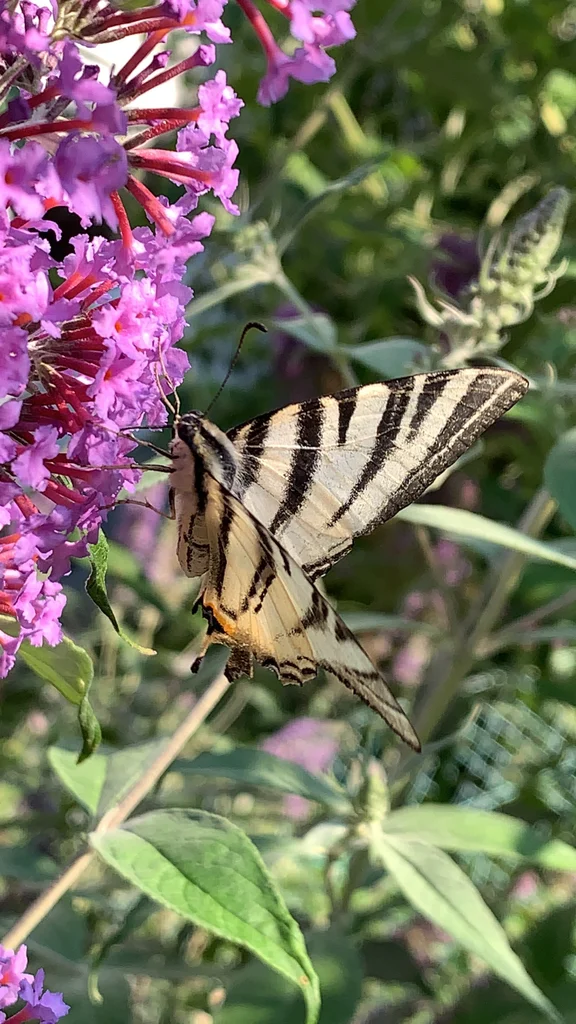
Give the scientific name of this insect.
Iphiclides podalirius
